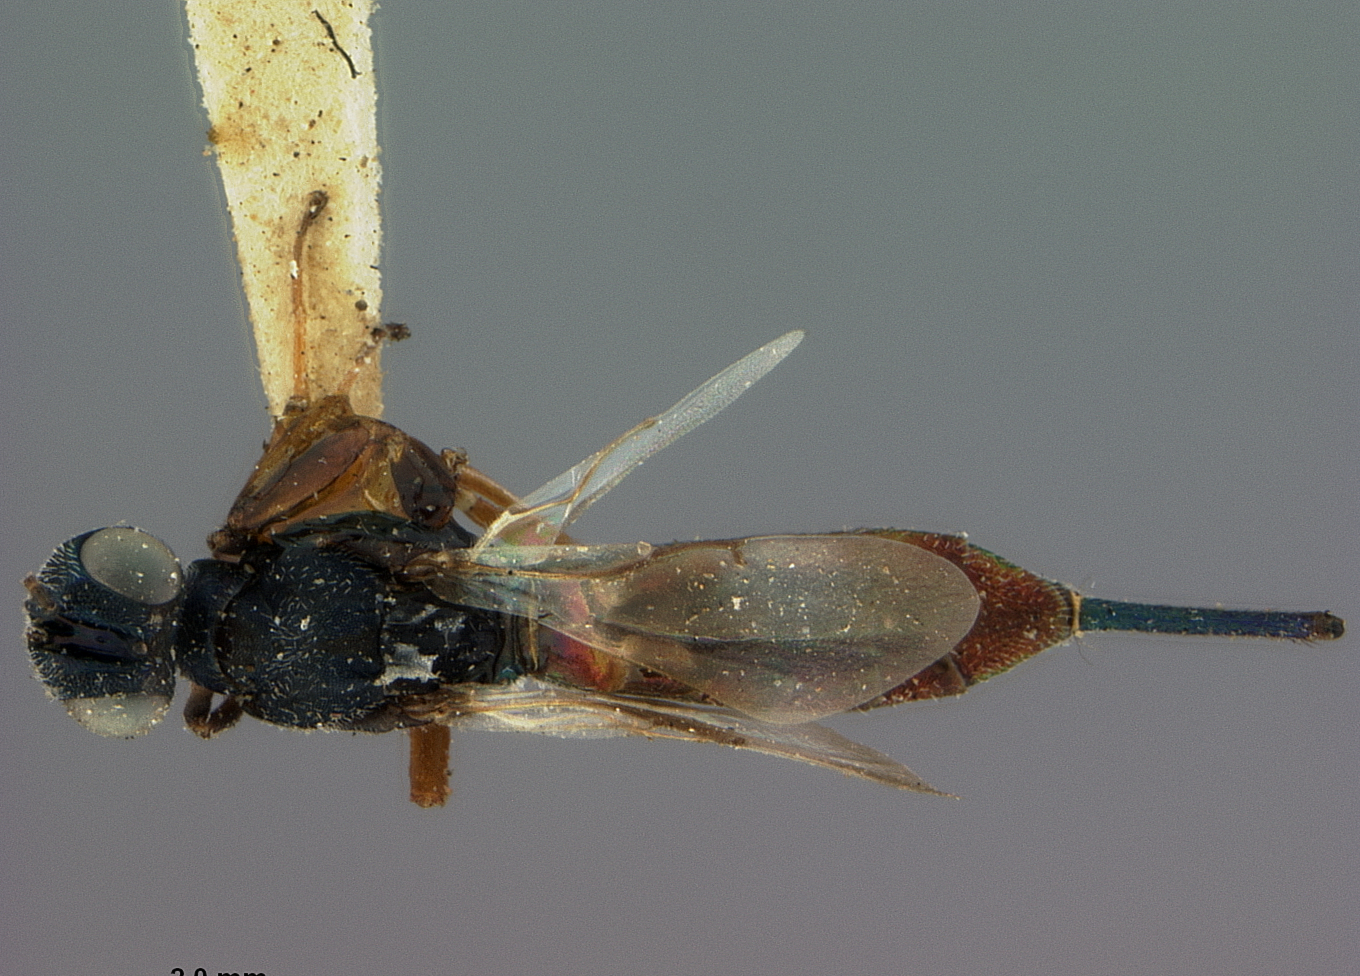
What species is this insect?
Ratzeburgia coquillettii
